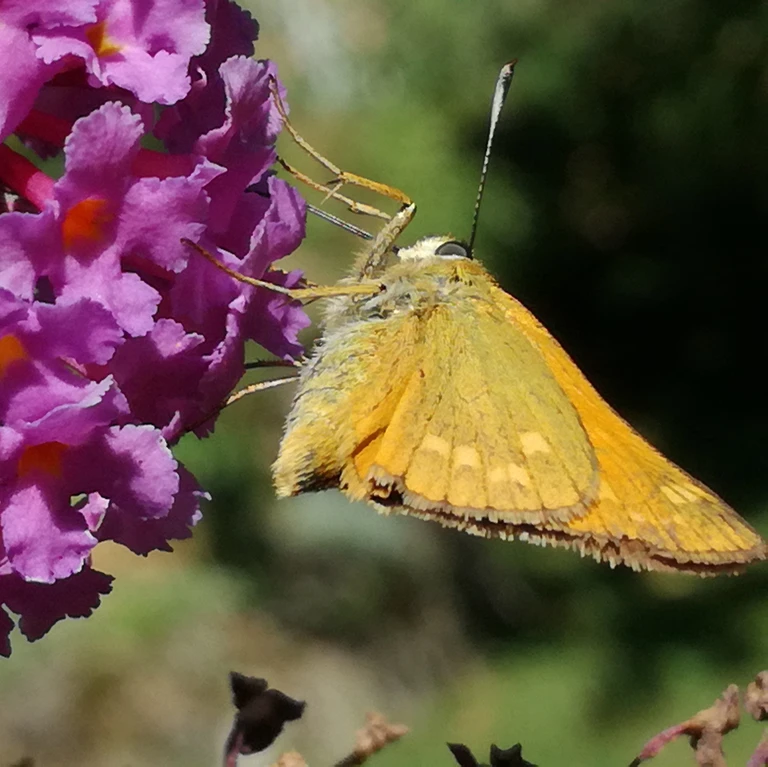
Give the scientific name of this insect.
Ochlodes sylvanus (also Ochlodes venata)
